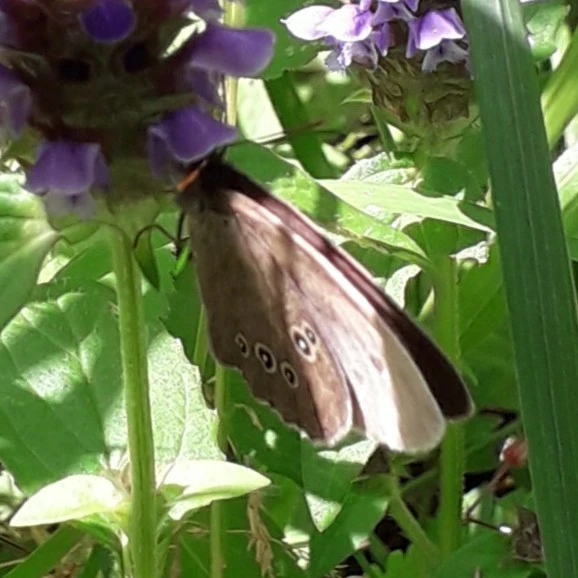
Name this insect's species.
Aphantopus hyperantus
